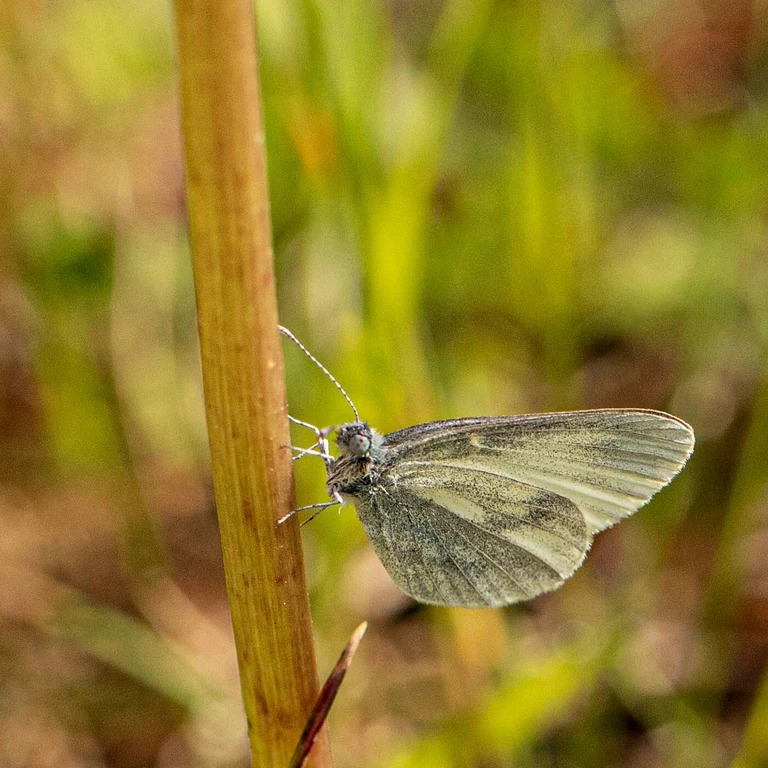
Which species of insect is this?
Leptidea sinapis/juvernica
